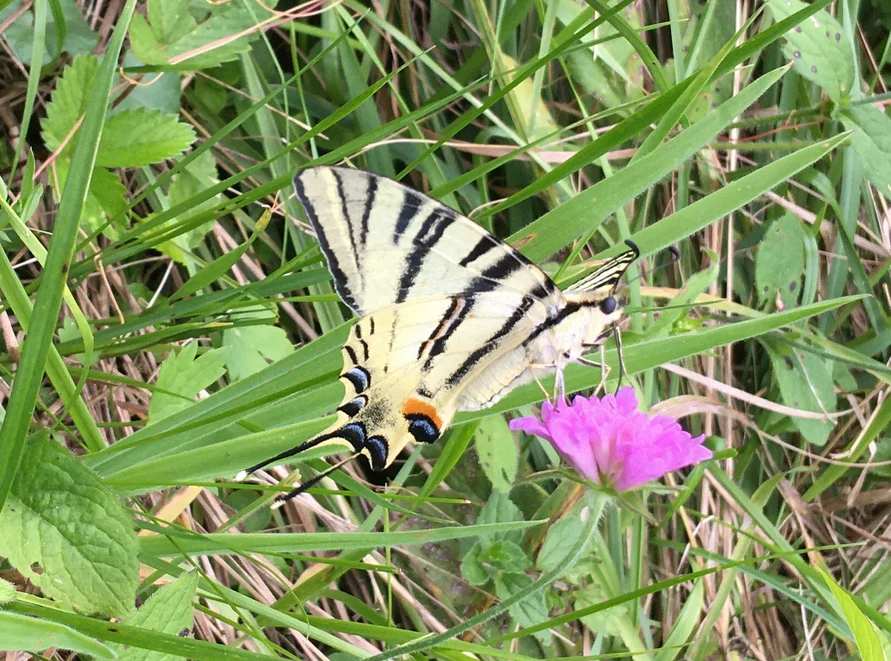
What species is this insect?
Iphiclides podalirius
